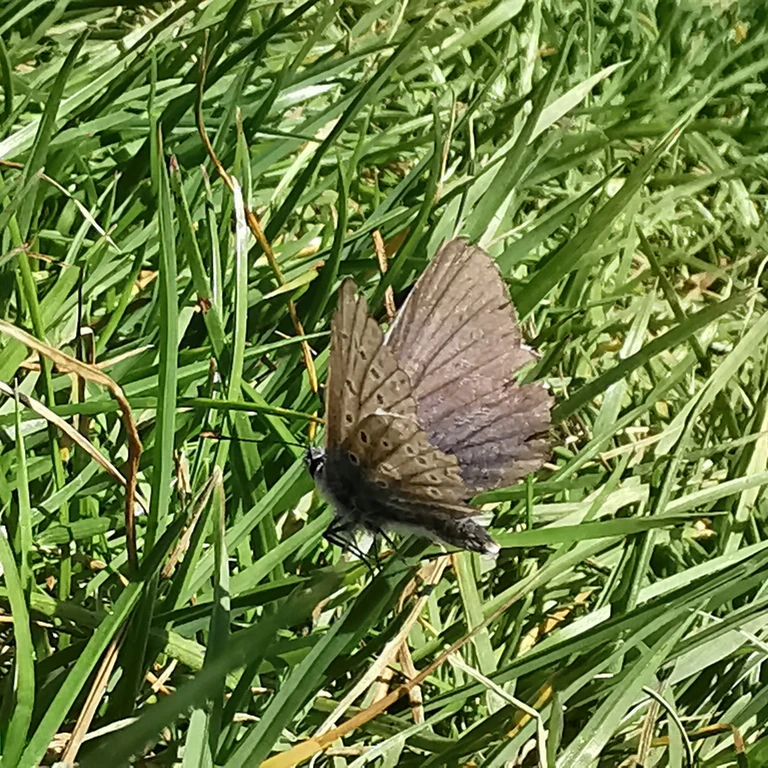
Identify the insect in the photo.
Polyommatus icarus
